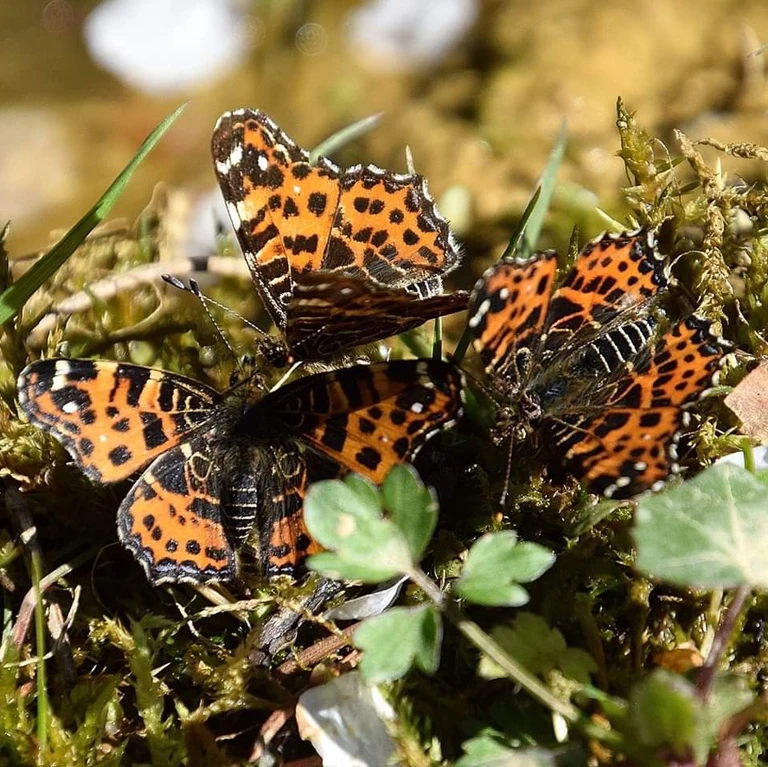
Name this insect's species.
Araschnia levana
